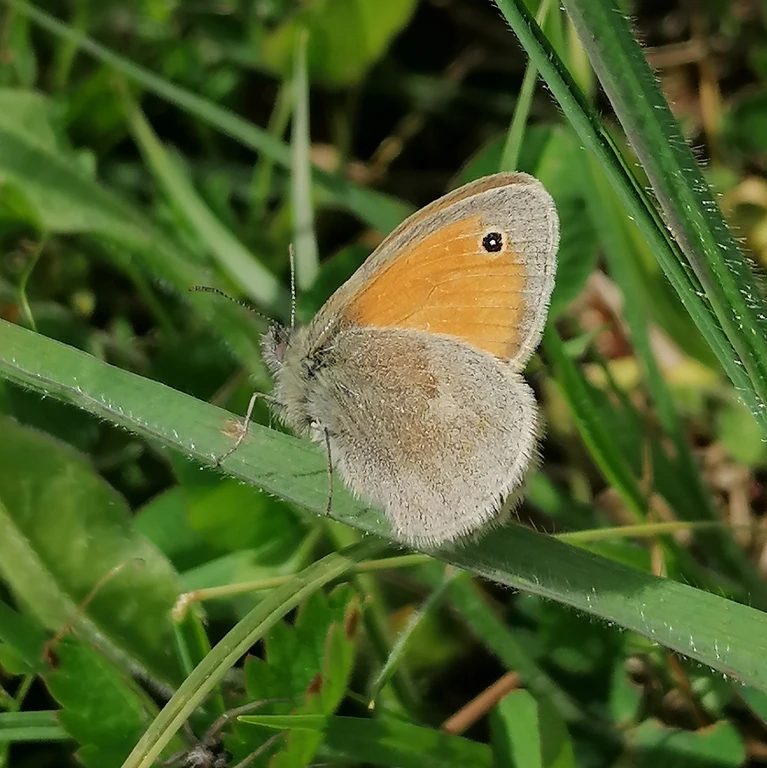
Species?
Coenonympha pamphilus
